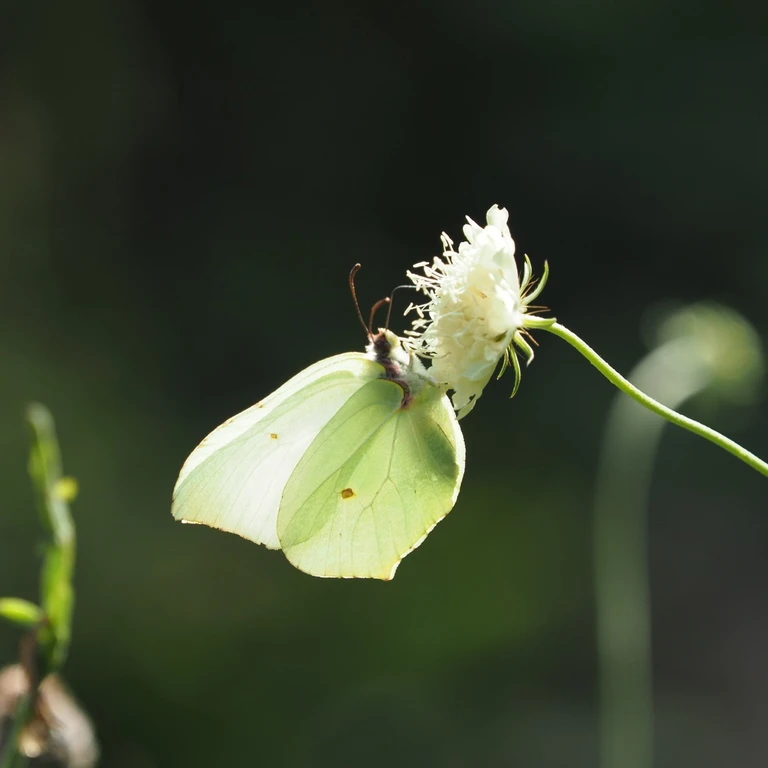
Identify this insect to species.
Gonepteryx rhamni
